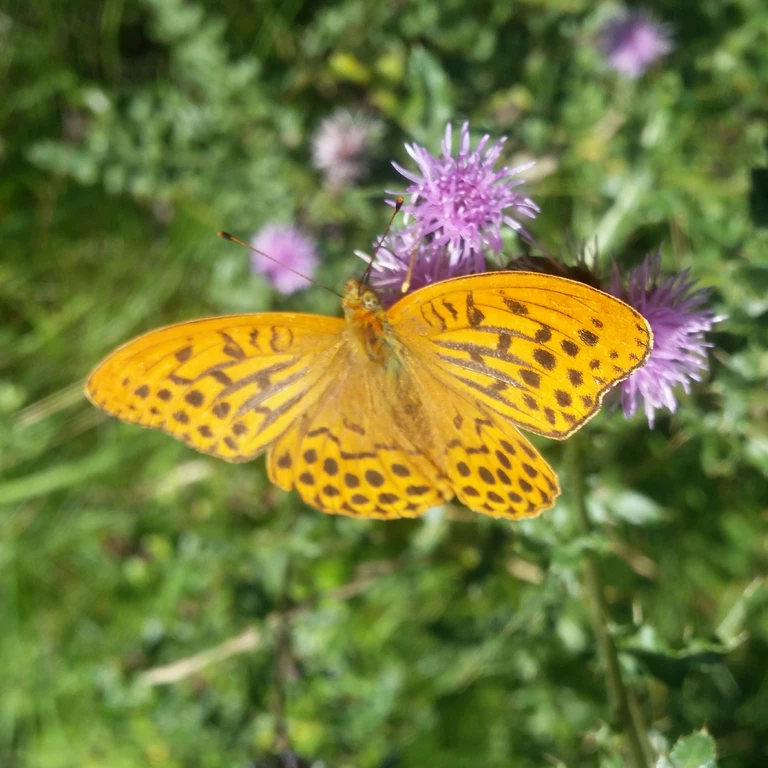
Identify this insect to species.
Argynnis paphia
